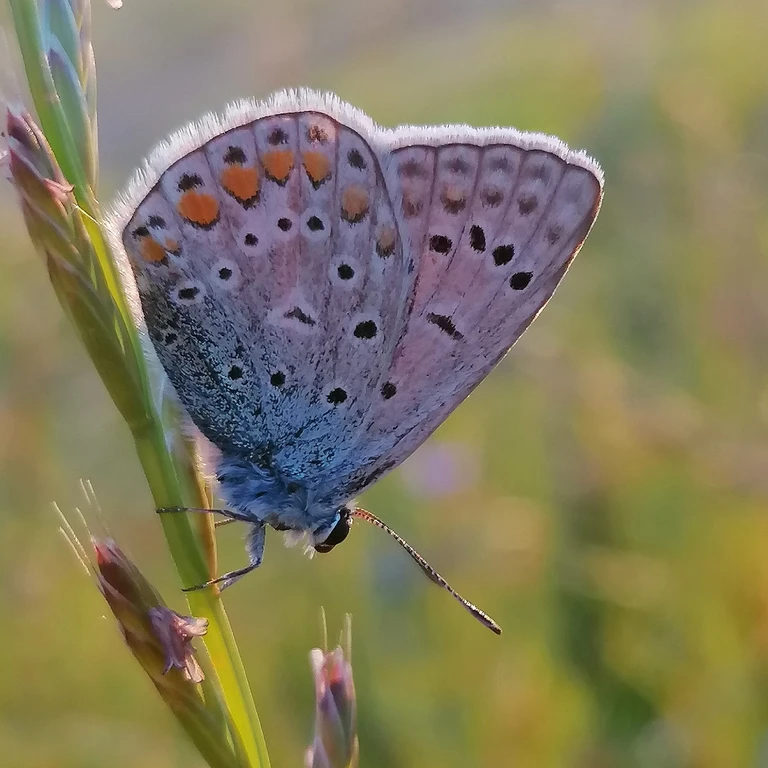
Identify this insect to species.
Polyommatus icarus
